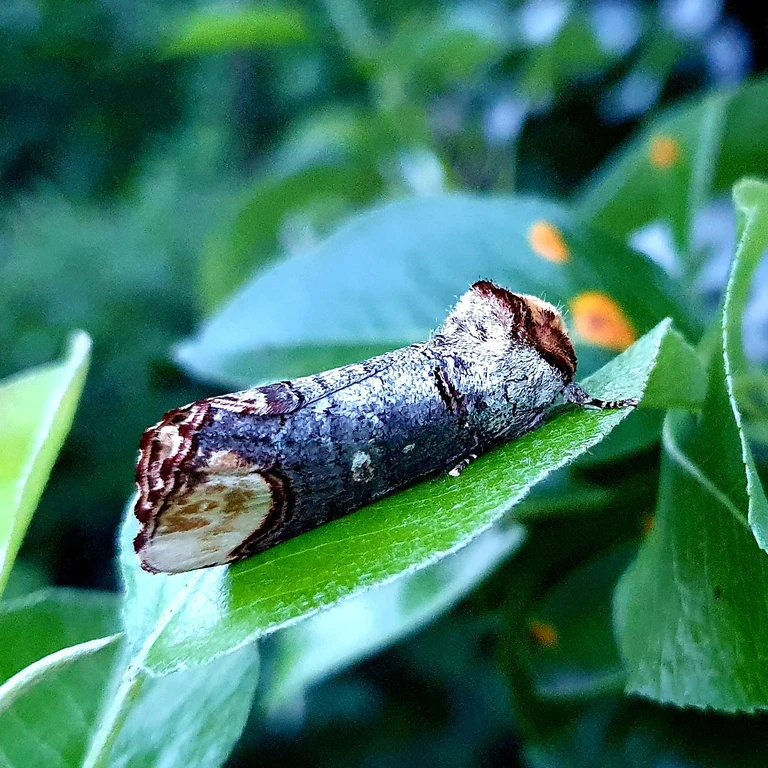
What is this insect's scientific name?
Phalera bucephala
